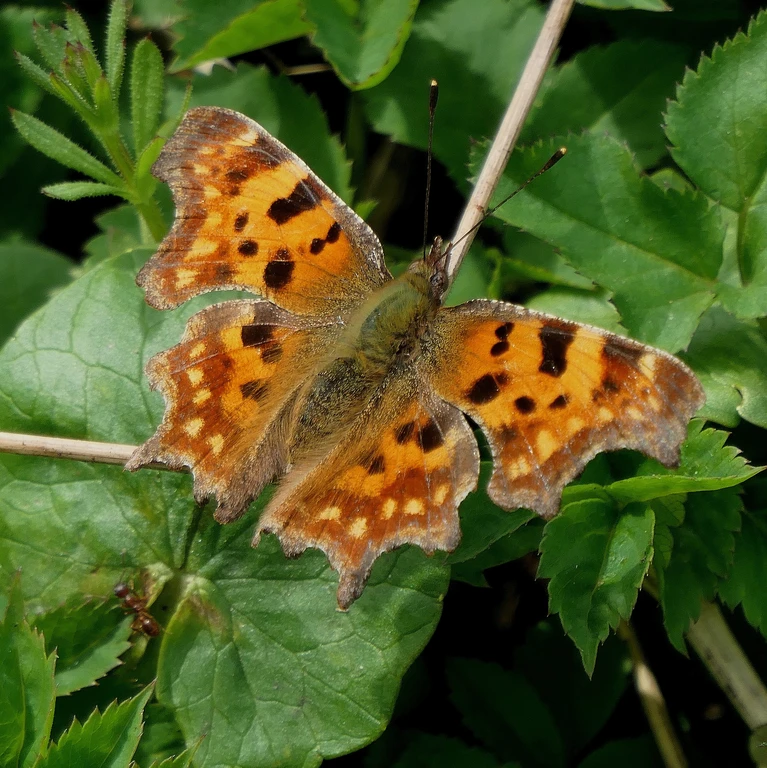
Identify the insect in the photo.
Polygonia c-album
